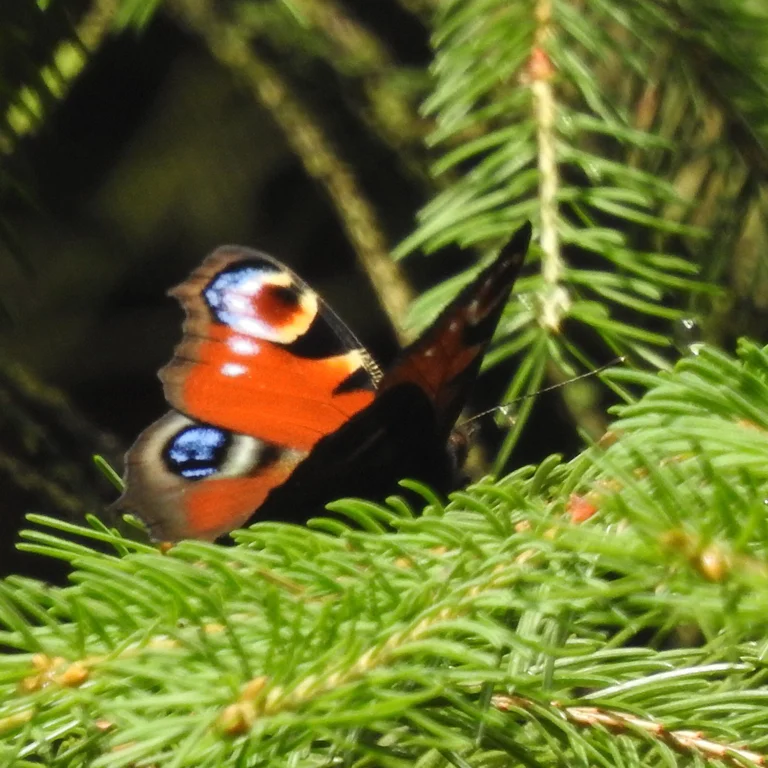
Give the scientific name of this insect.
Aglais io
